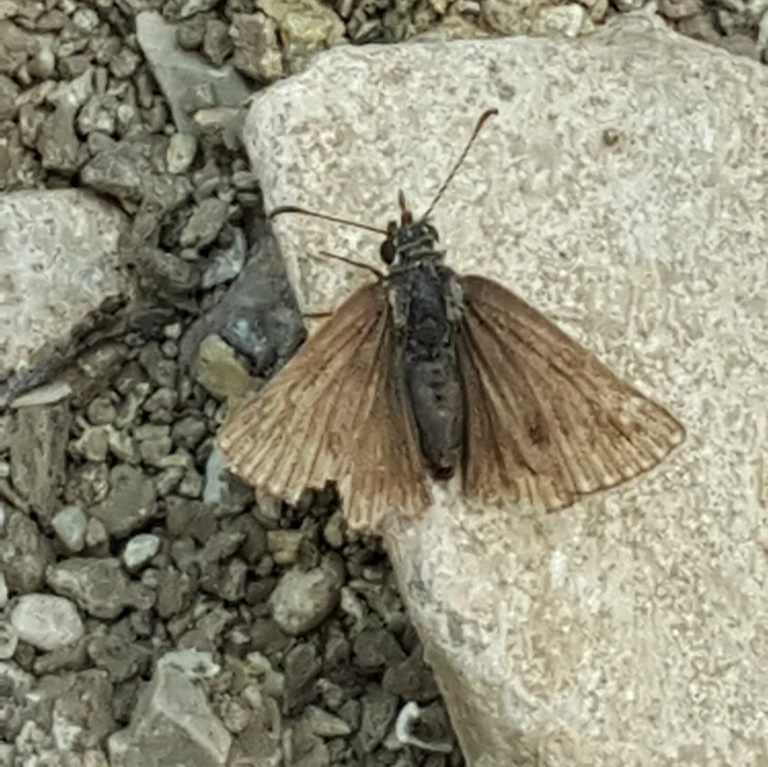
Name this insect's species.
Erynnis tages
